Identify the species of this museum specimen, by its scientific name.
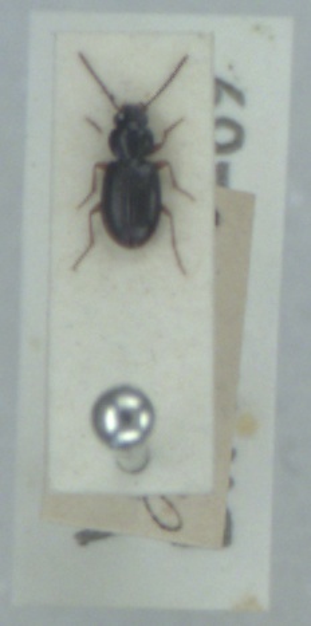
Bembidion mannerheimii
